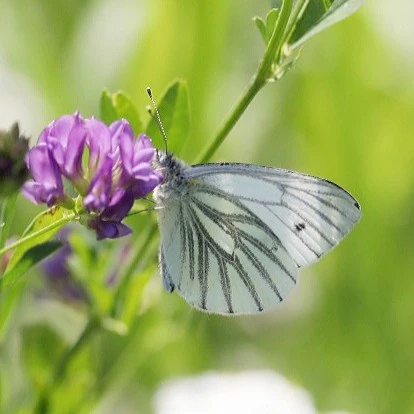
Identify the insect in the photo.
Pieris napi
